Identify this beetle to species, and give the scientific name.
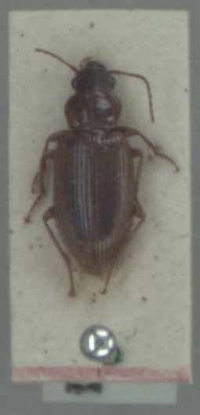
Dicheirotrichus obsoletus
